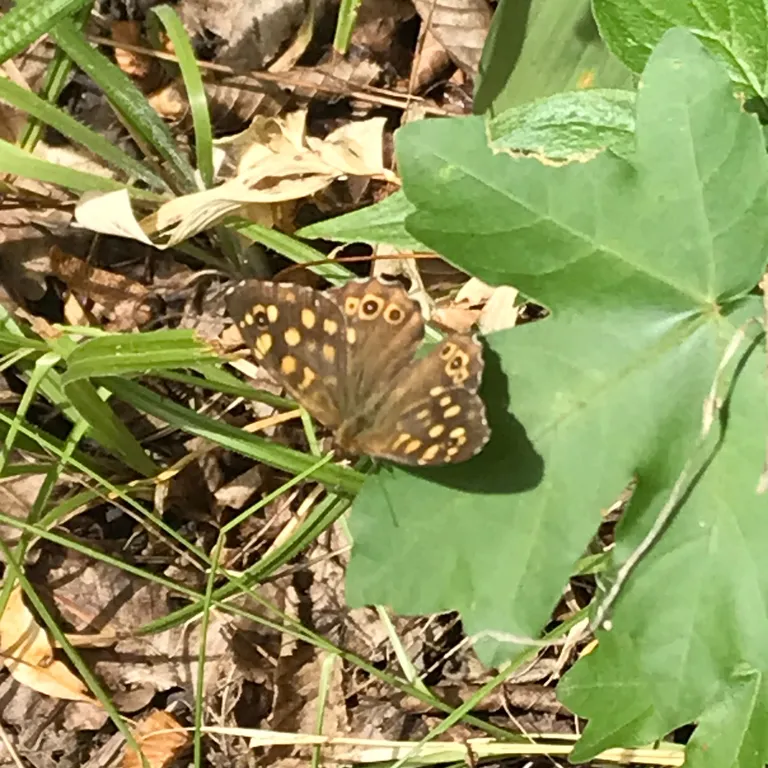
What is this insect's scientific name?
Pararge aegeria
